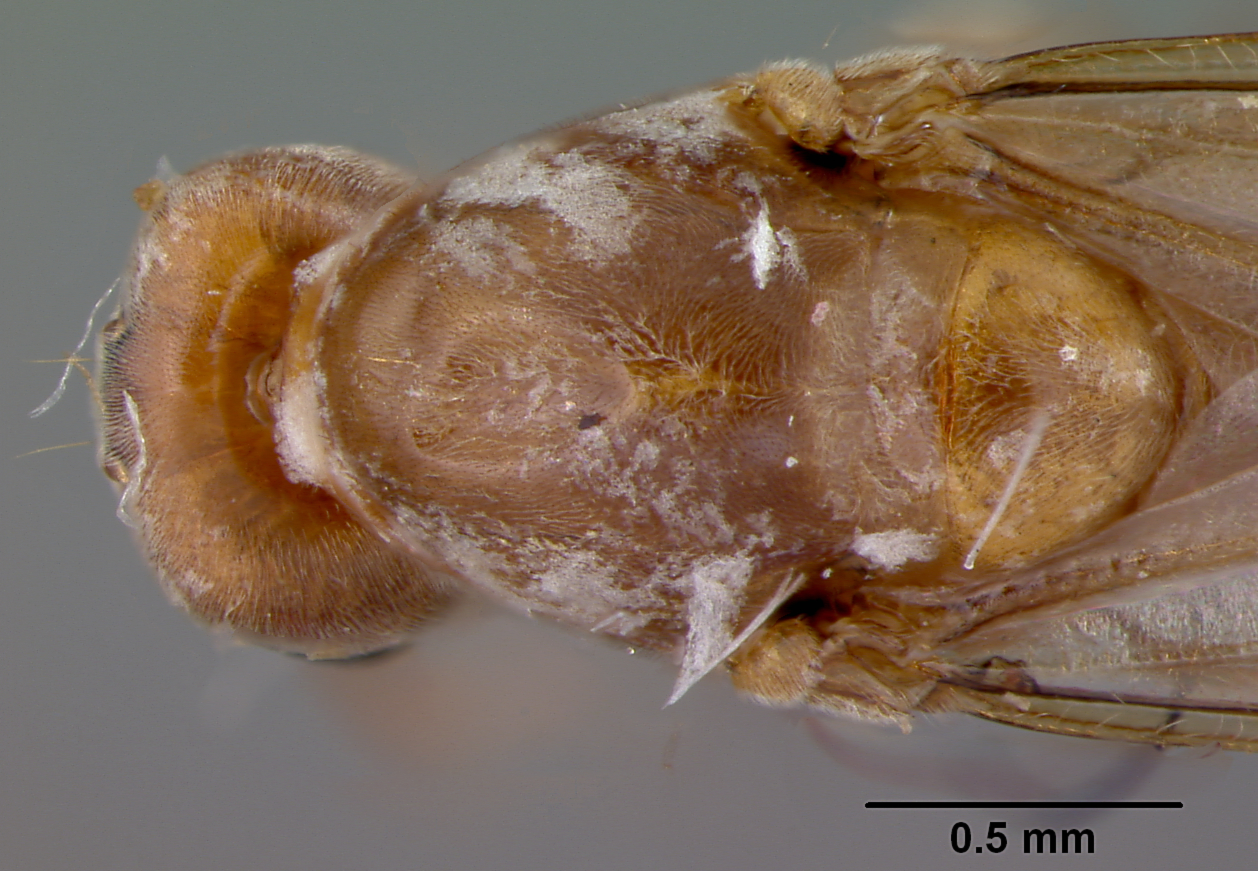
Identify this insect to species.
Forelius foetidus
